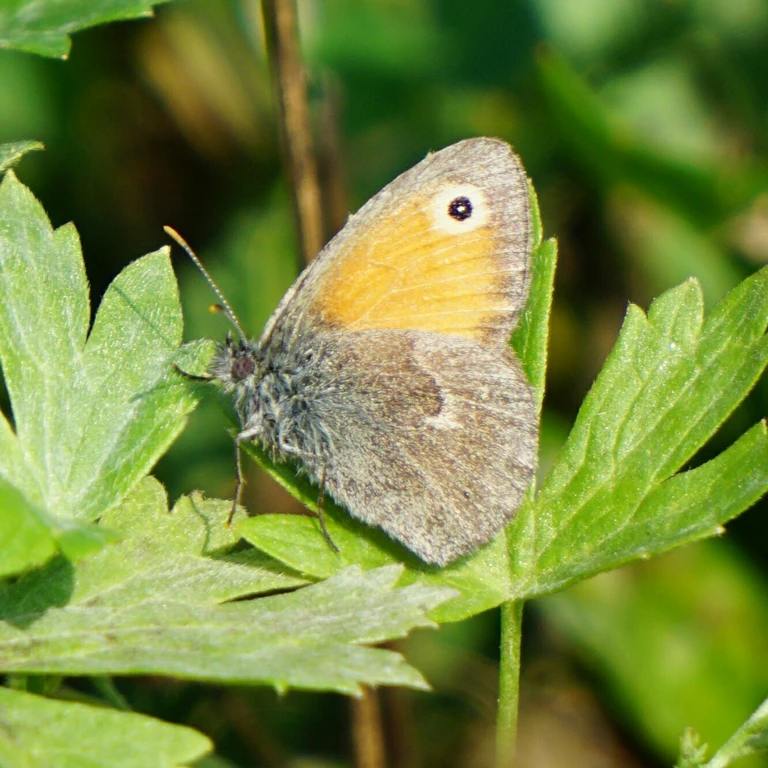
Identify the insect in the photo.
Coenonympha pamphilus
